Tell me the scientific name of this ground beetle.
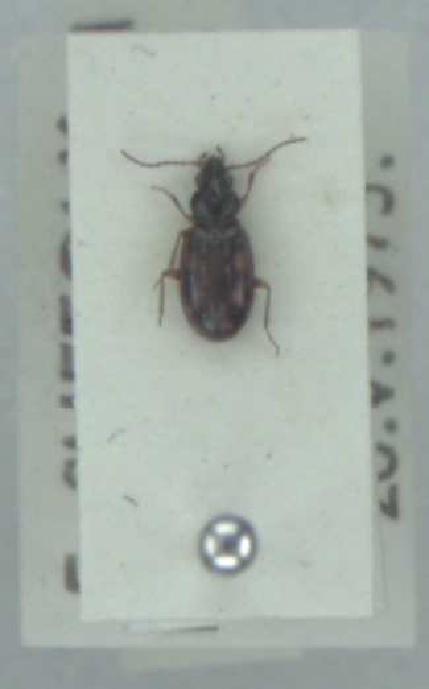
Bembidion fumigatum
